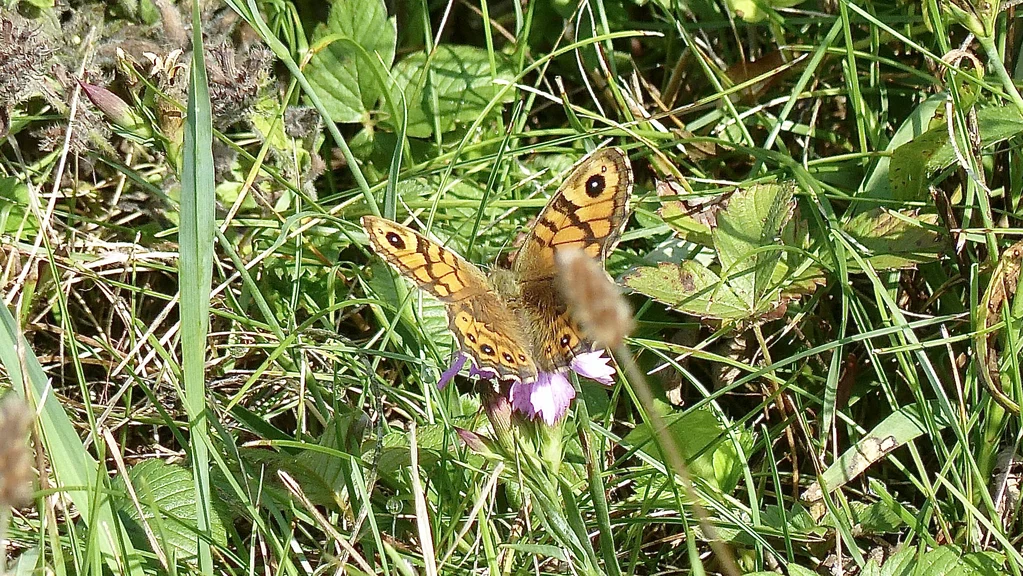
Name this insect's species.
Lasiommata megera (also Pararge megera)
